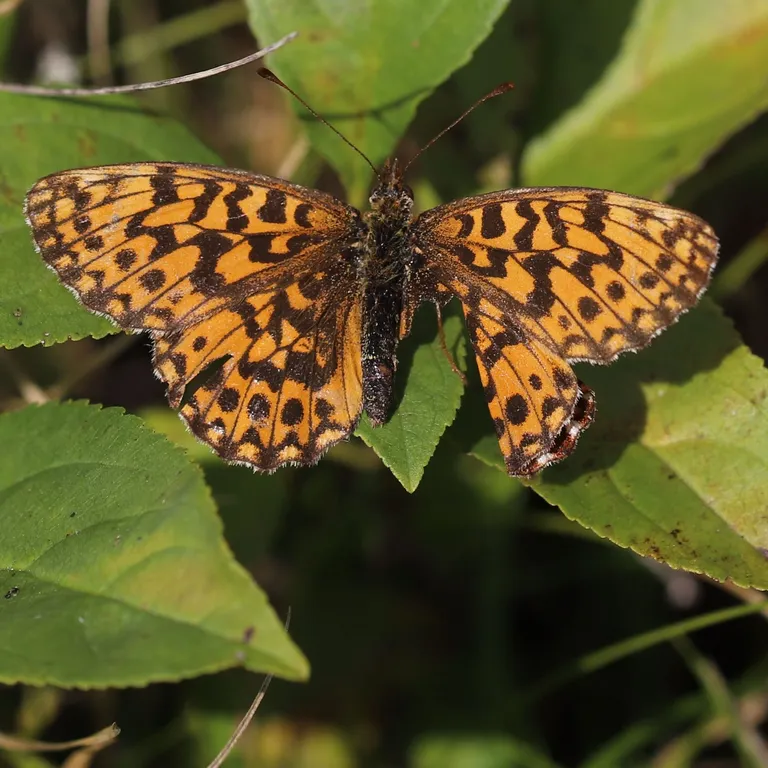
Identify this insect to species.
Boloria dia
